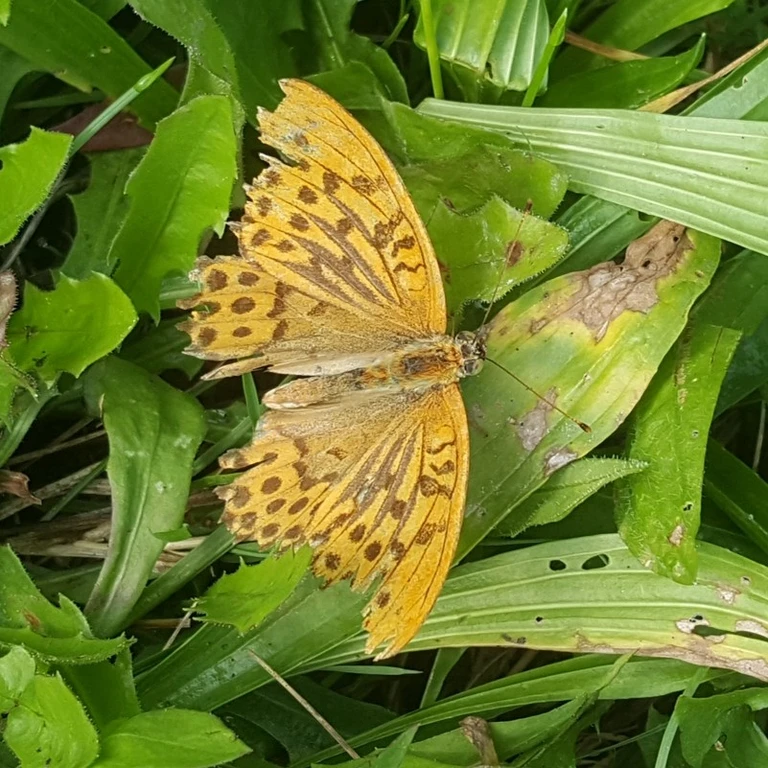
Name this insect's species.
Argynnis paphia
